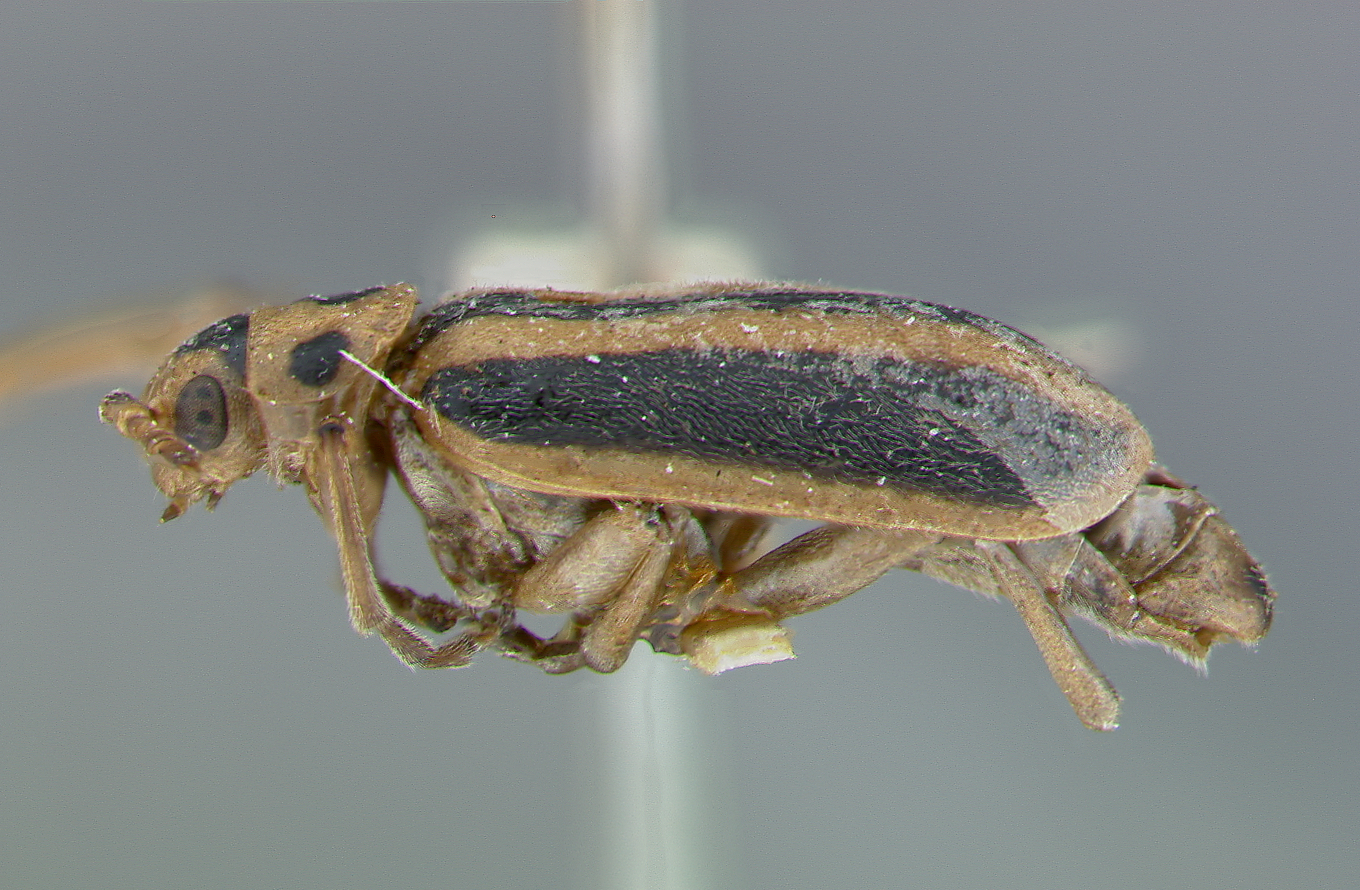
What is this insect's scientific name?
Trirhabda borealis
